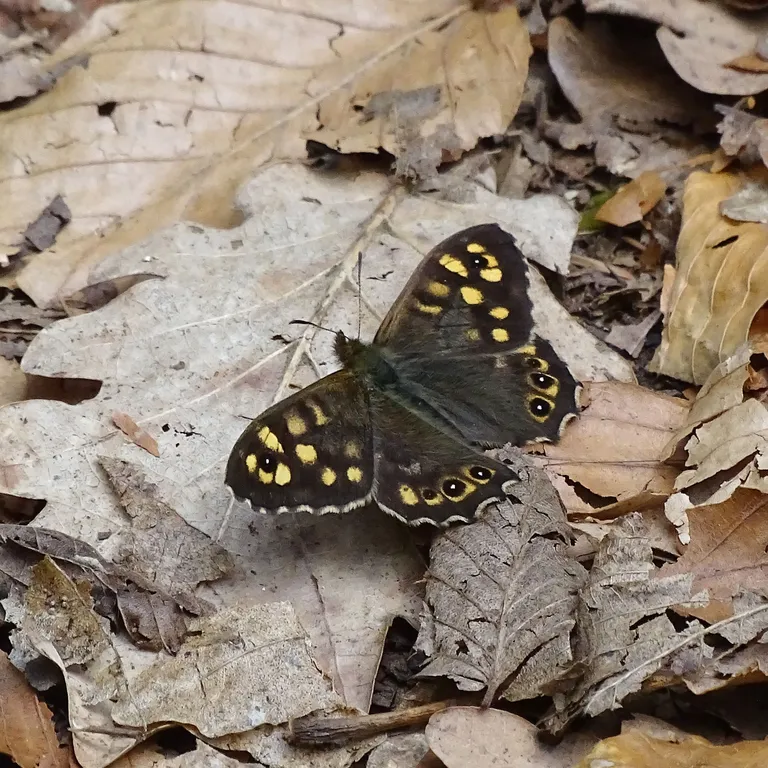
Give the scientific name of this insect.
Pararge aegeria
